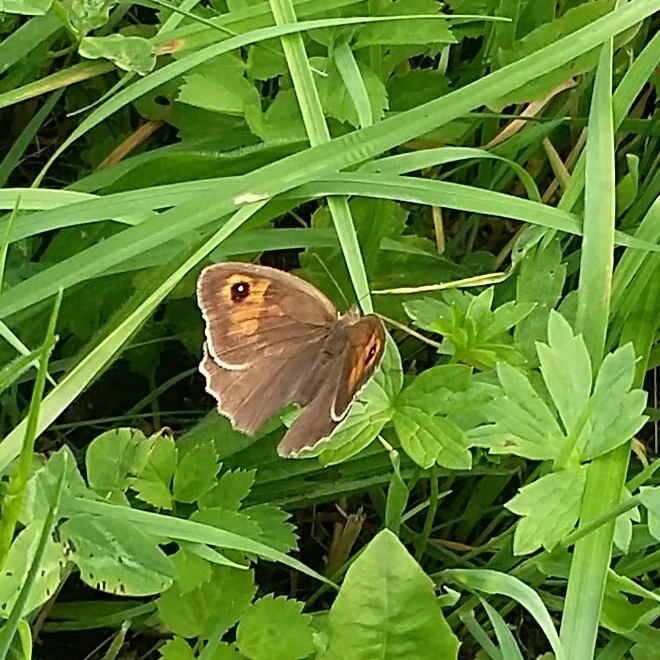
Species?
Maniola jurtina
